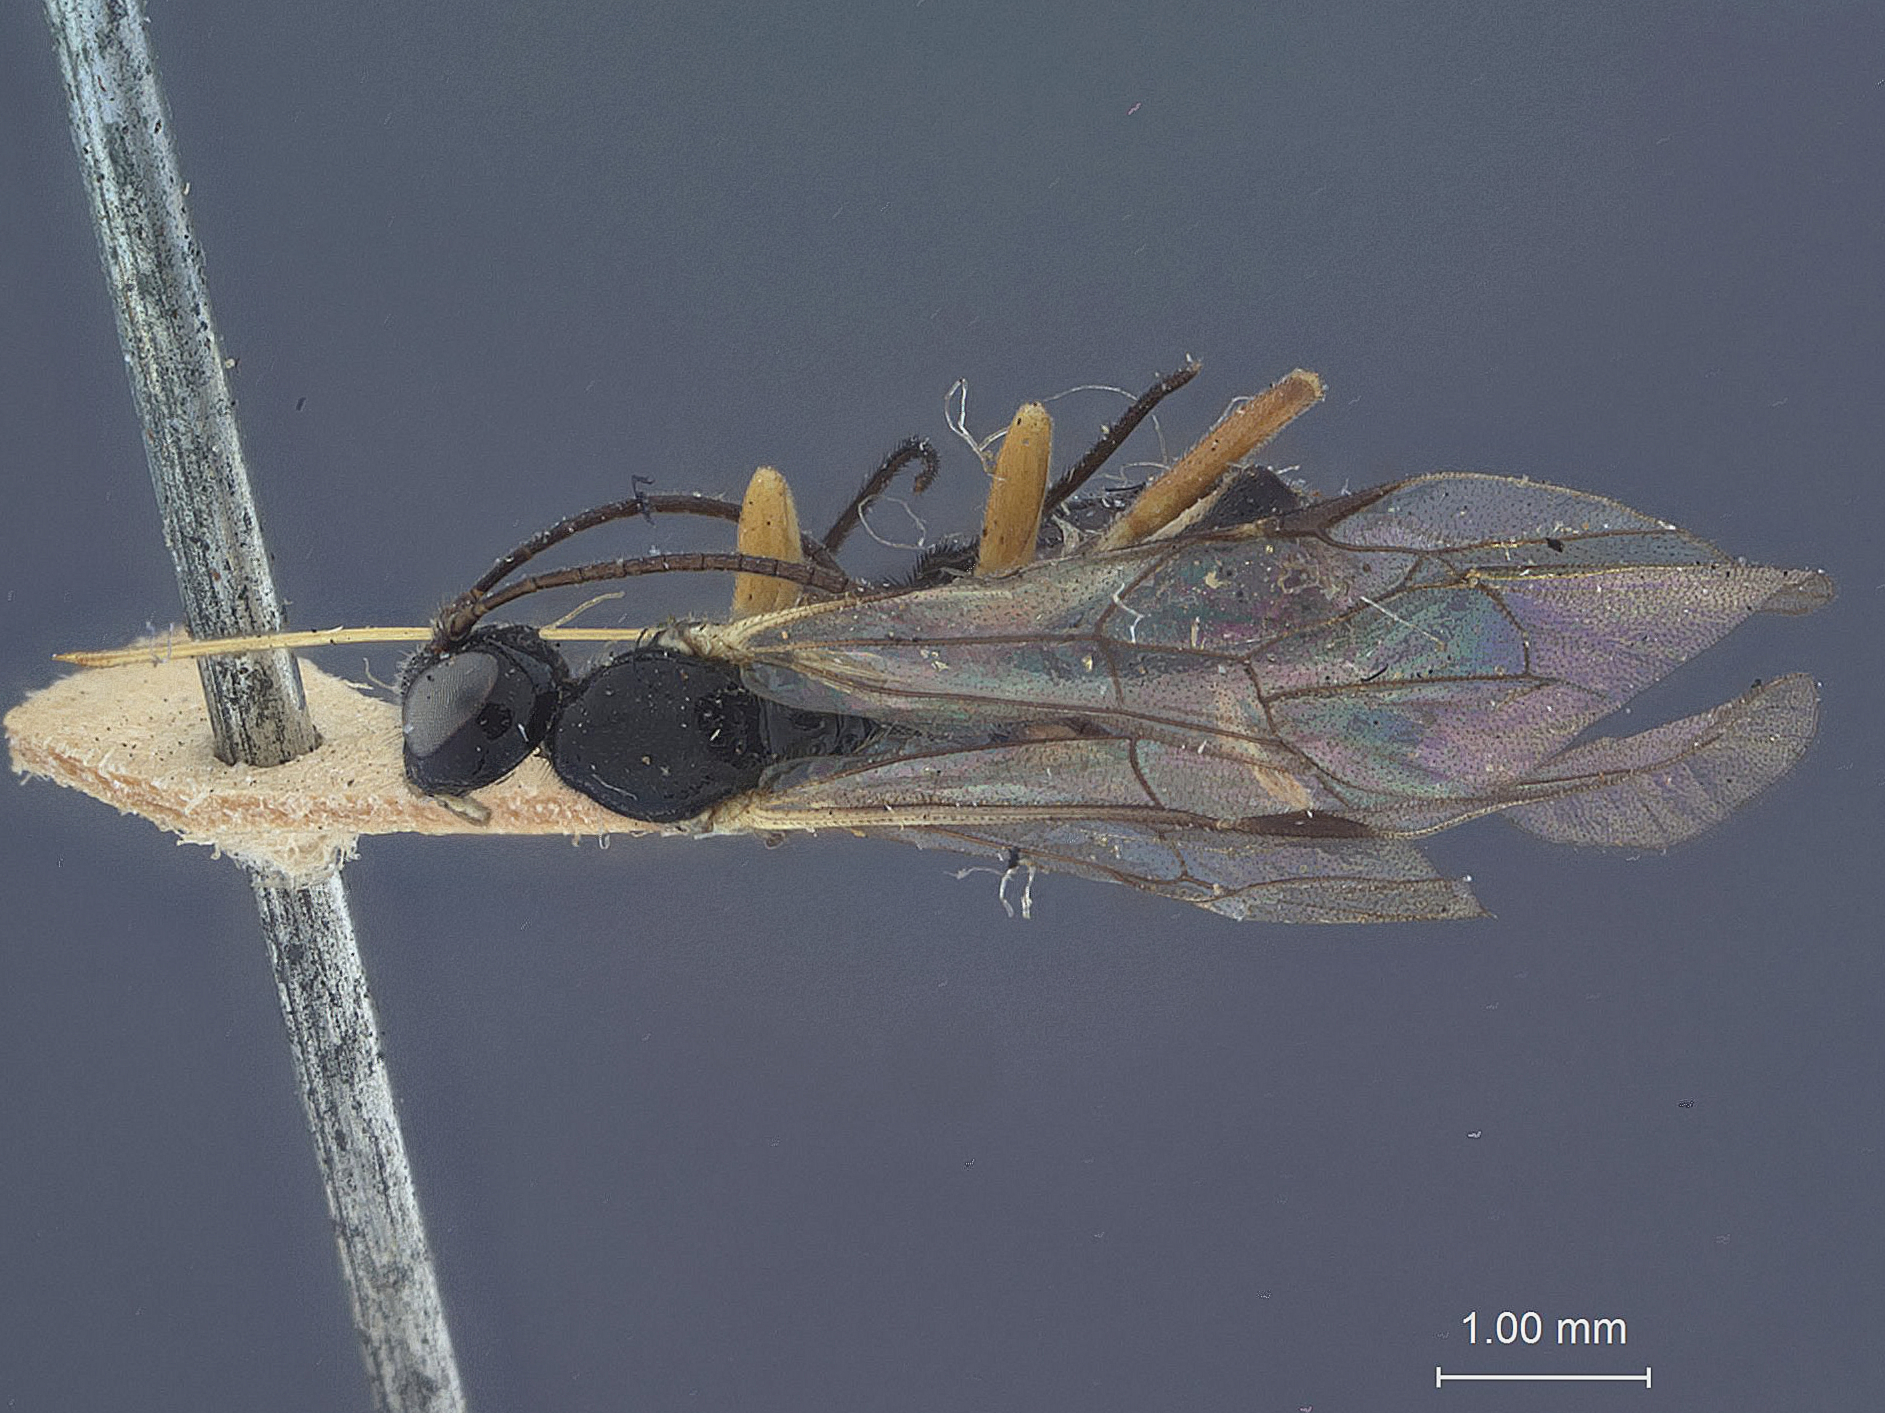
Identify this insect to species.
Scambus portentus
